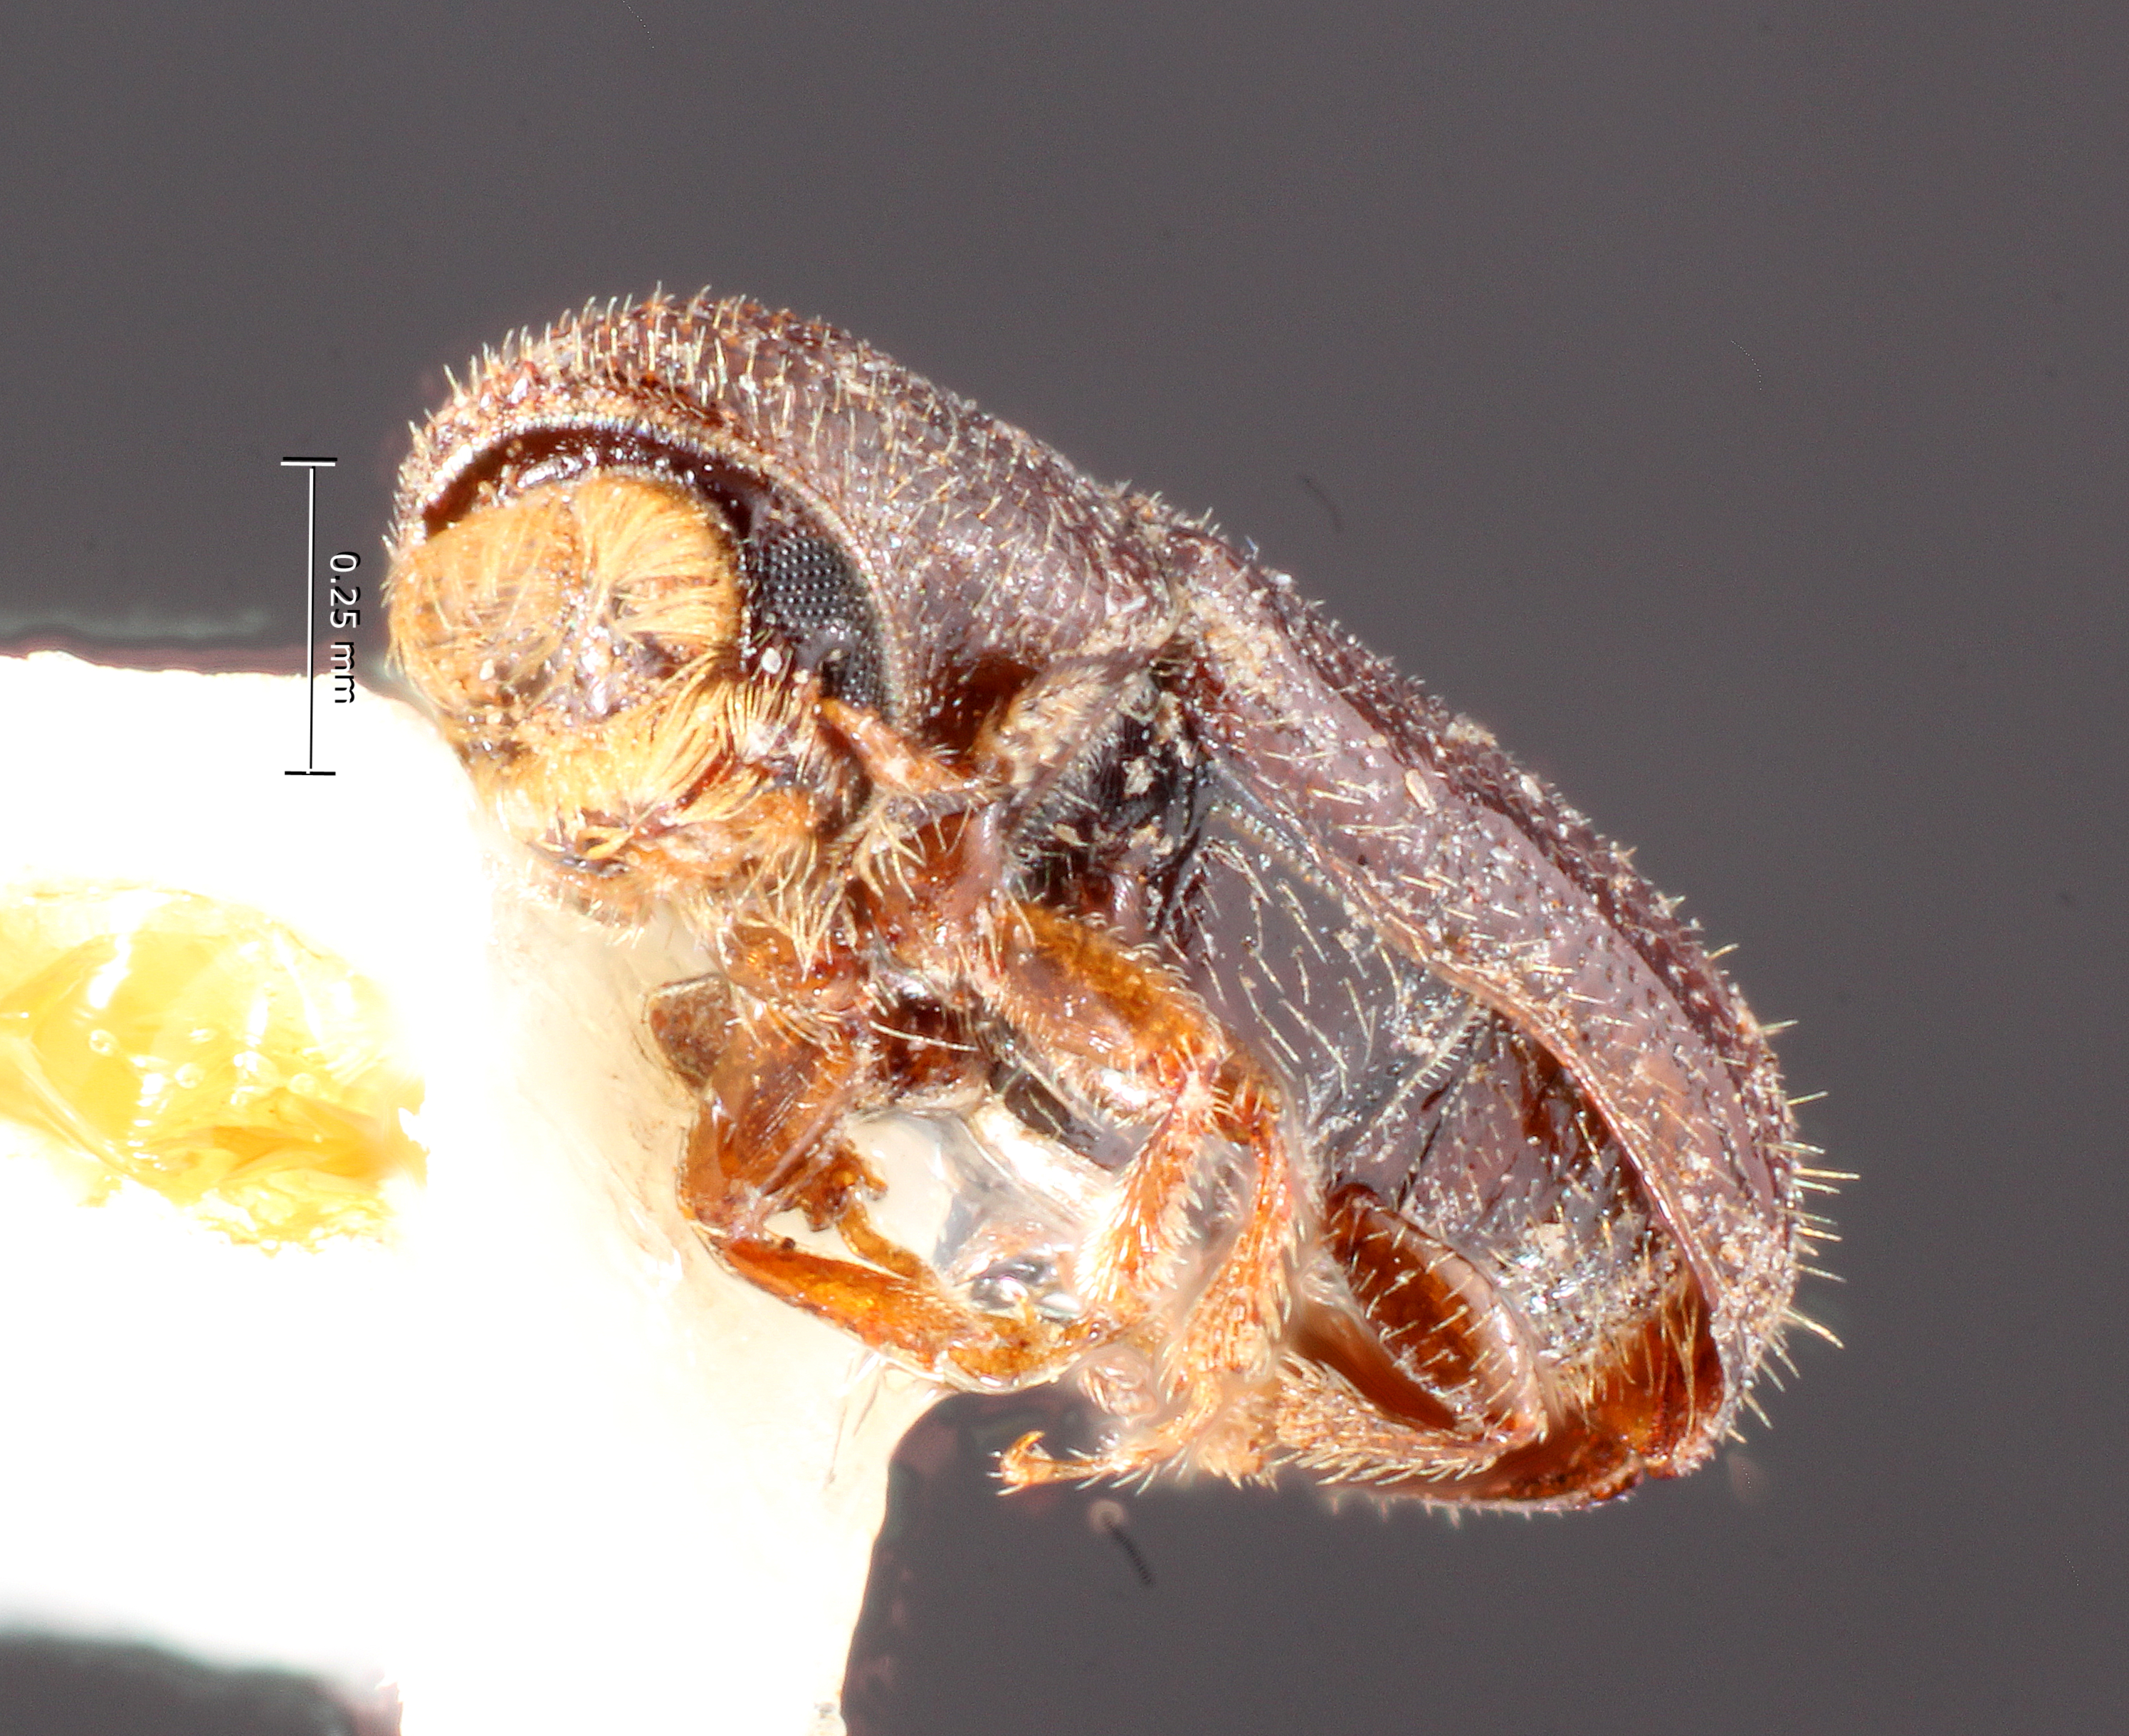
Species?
Pityophthorus deleoni
